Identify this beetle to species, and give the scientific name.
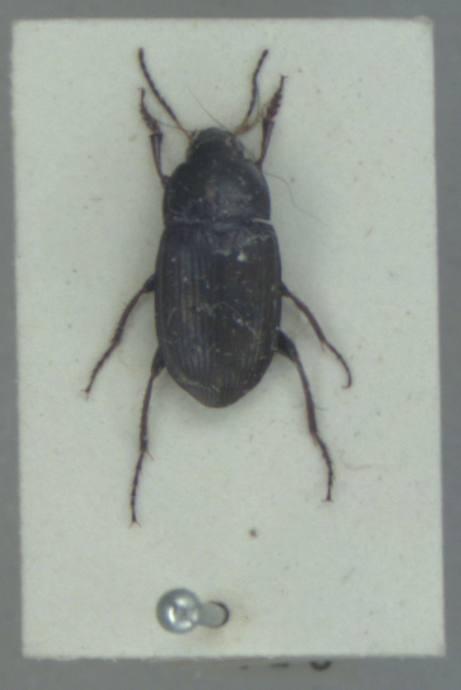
Amara similata
